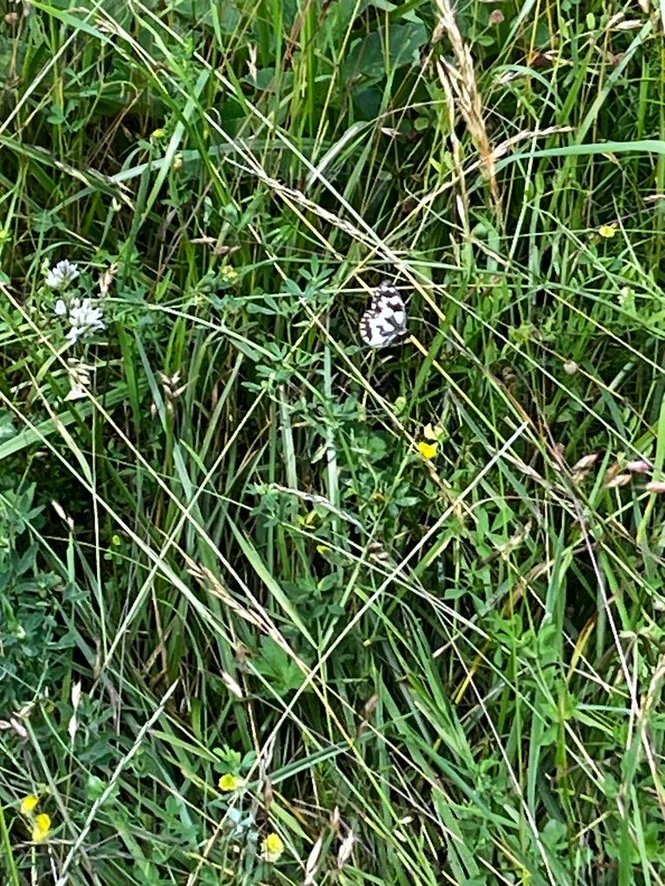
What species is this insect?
Melanargia galathea
